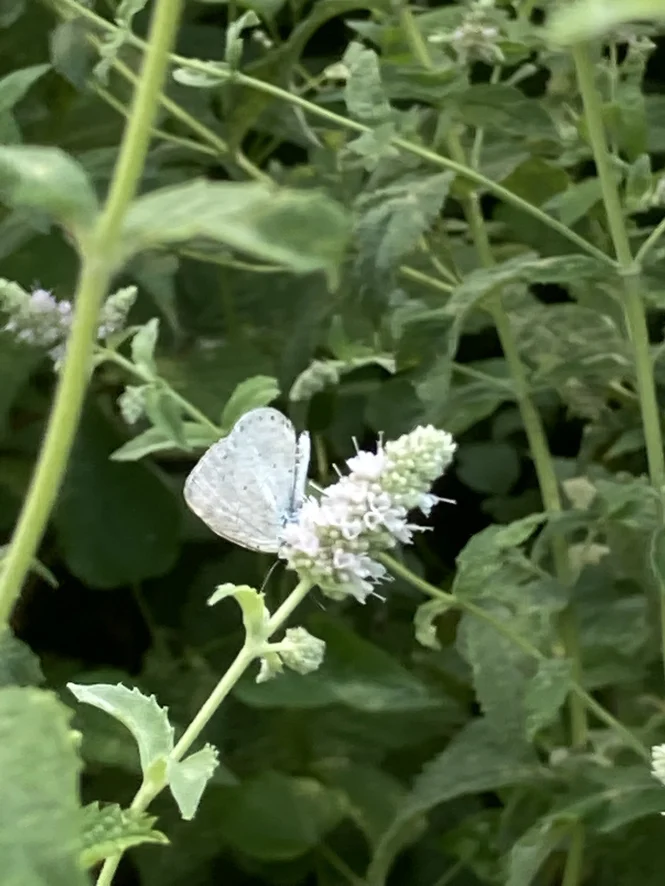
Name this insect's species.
Celastrina argiolus
